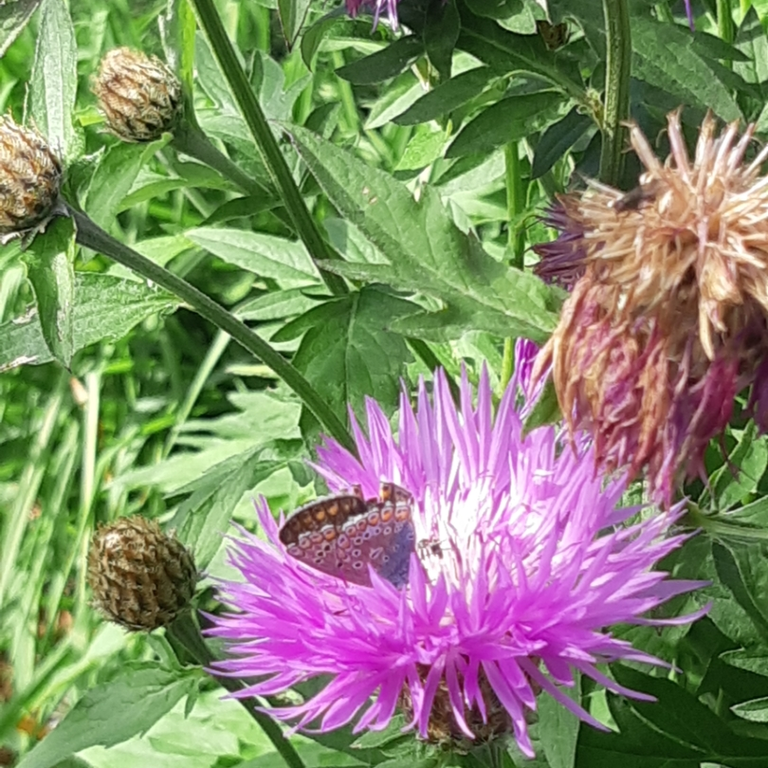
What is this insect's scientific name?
Polyommatus icarus
